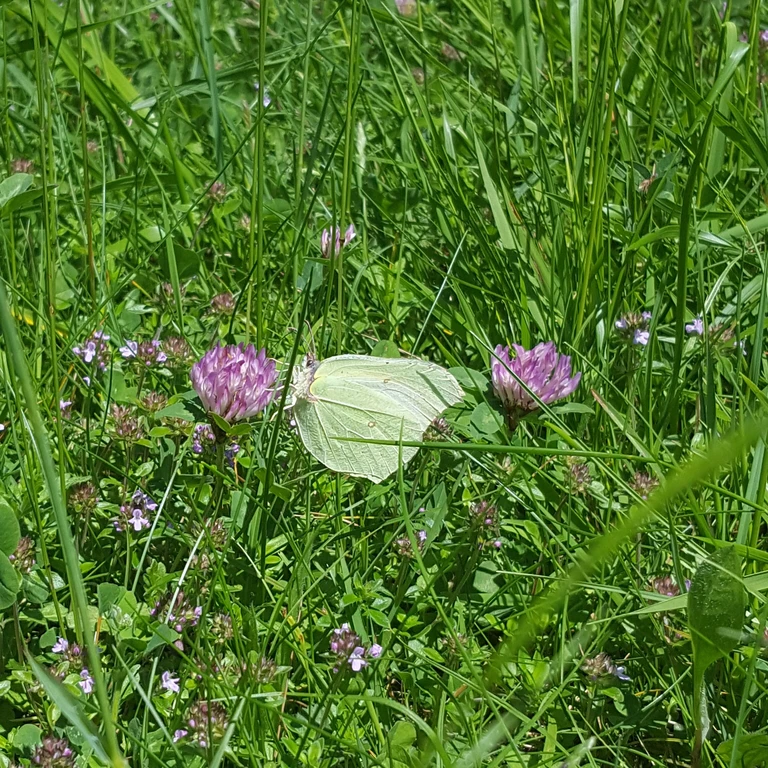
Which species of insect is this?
Gonepteryx rhamni
